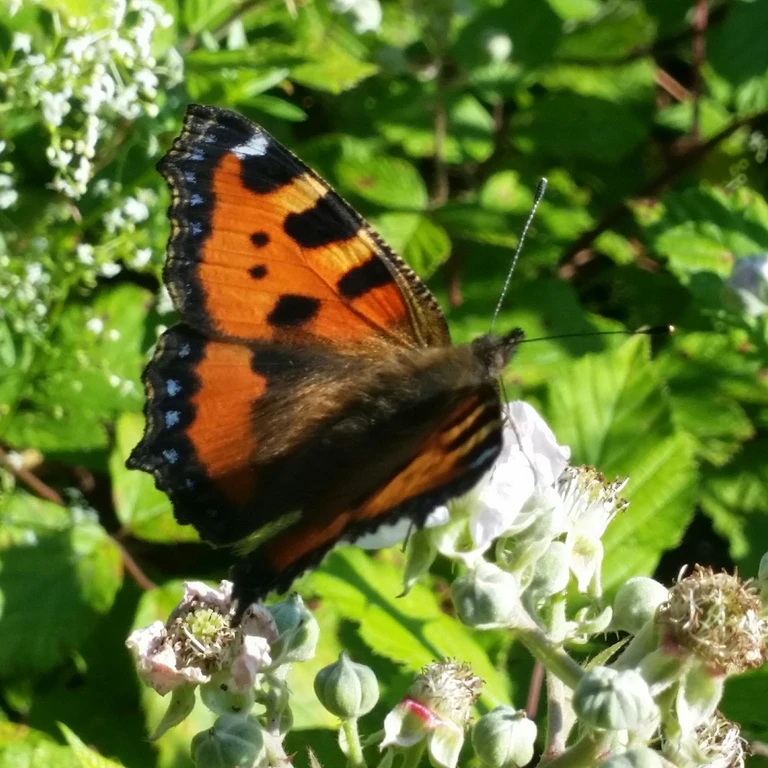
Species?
Aglais urticae
